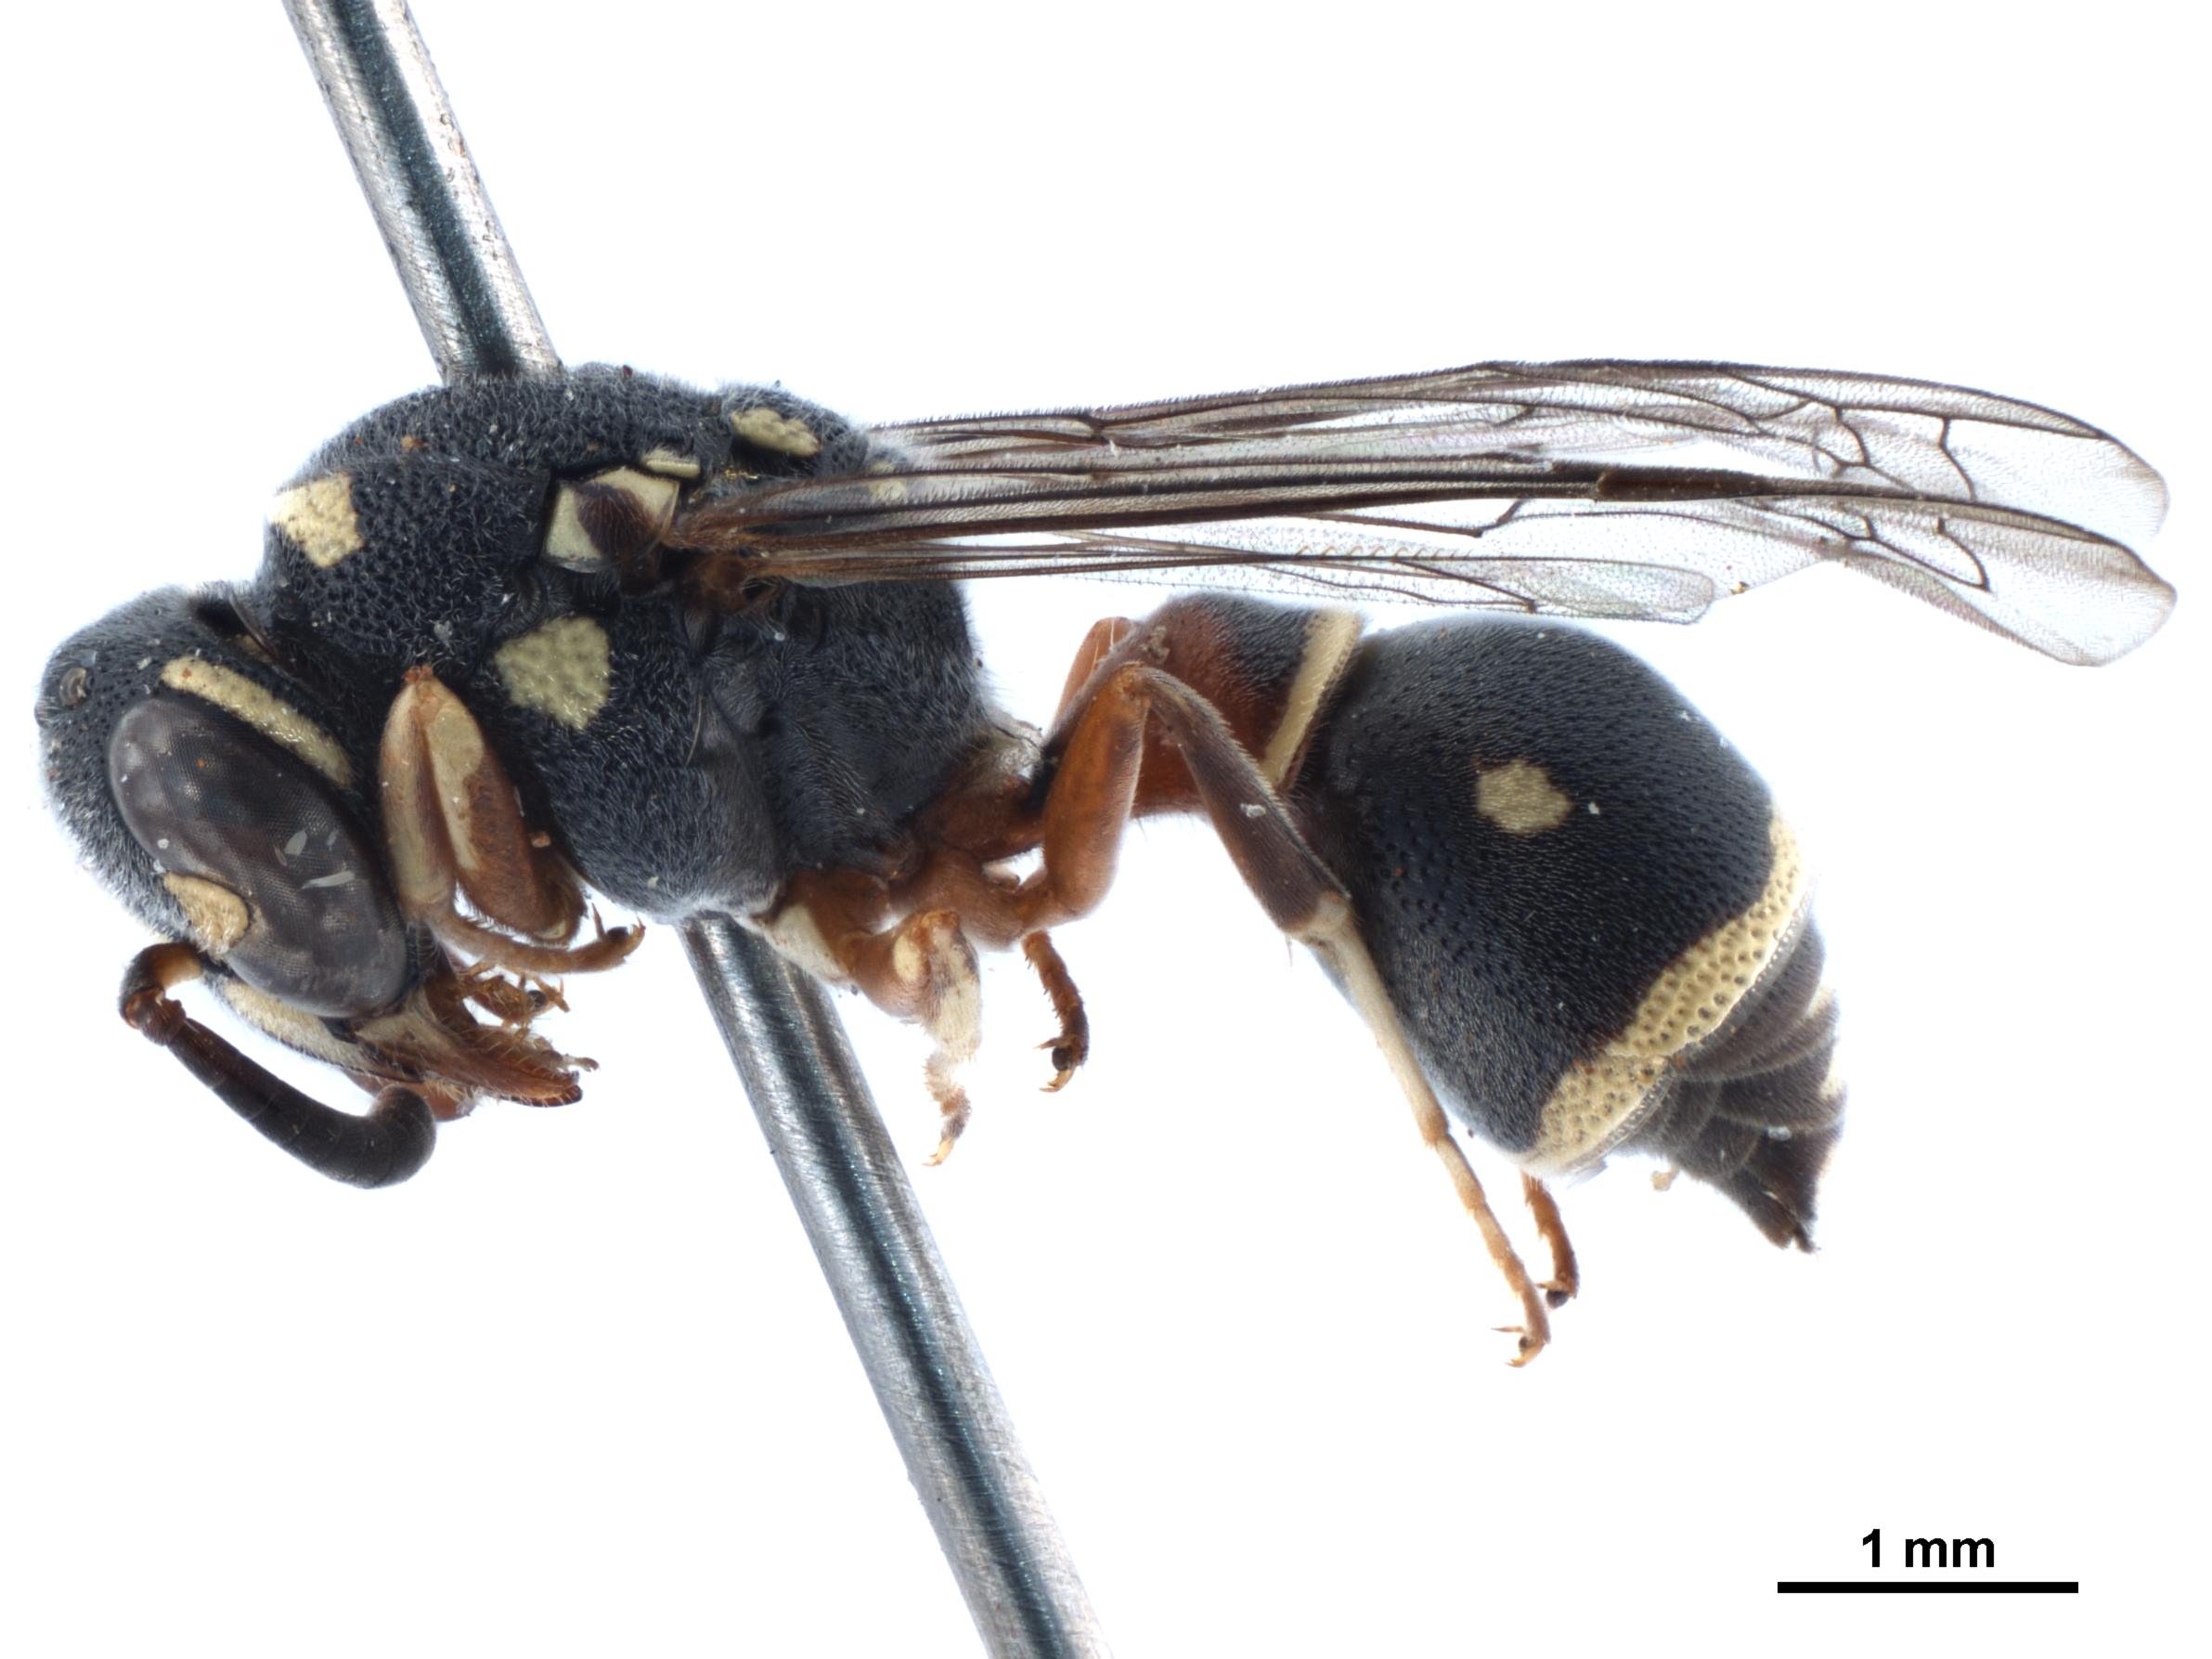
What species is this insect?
Paraleptomenes miniatus
